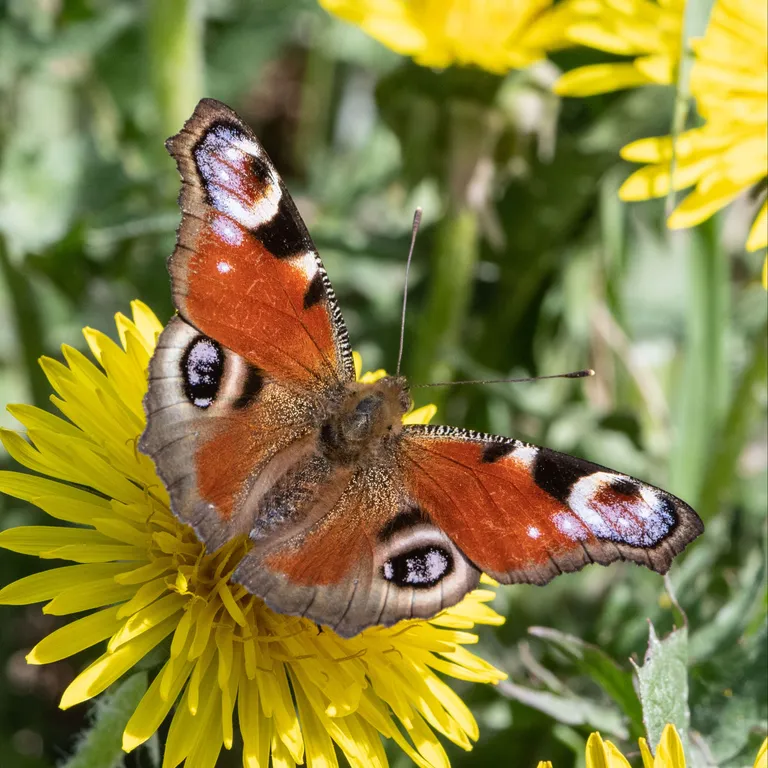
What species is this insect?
Aglais io
